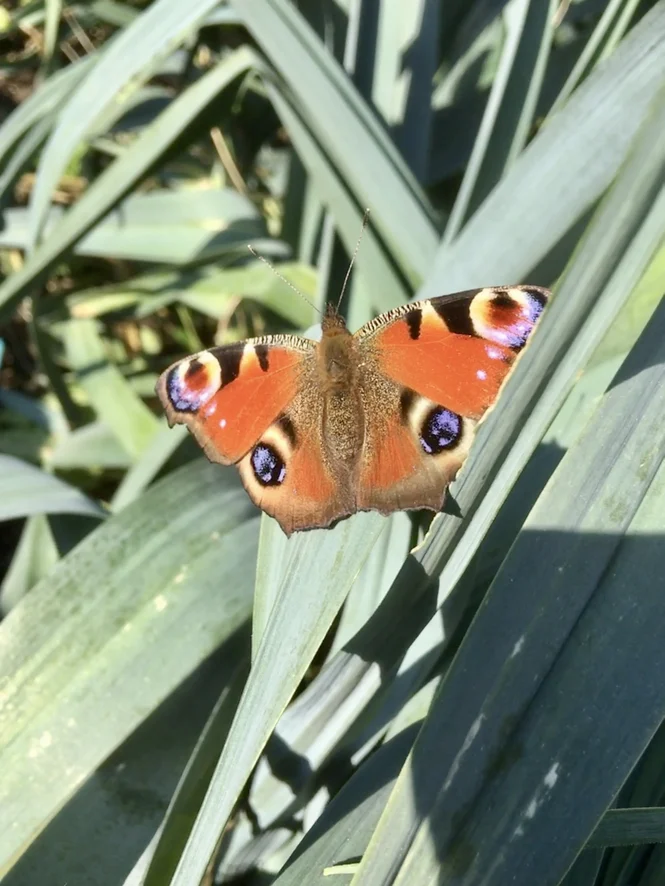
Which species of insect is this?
Aglais io
